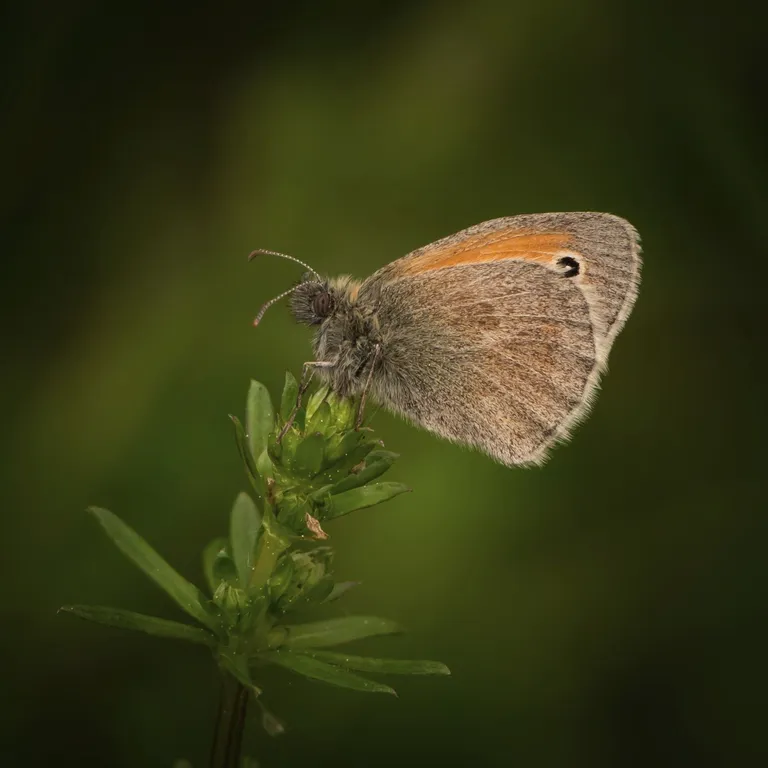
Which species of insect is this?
Coenonympha pamphilus
